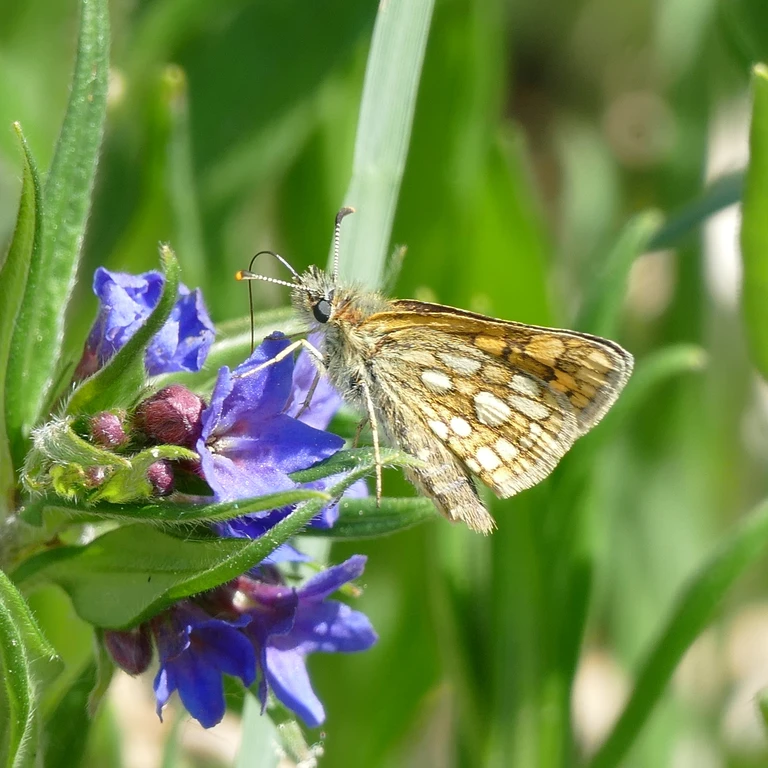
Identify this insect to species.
Carterocephalus palaemon
